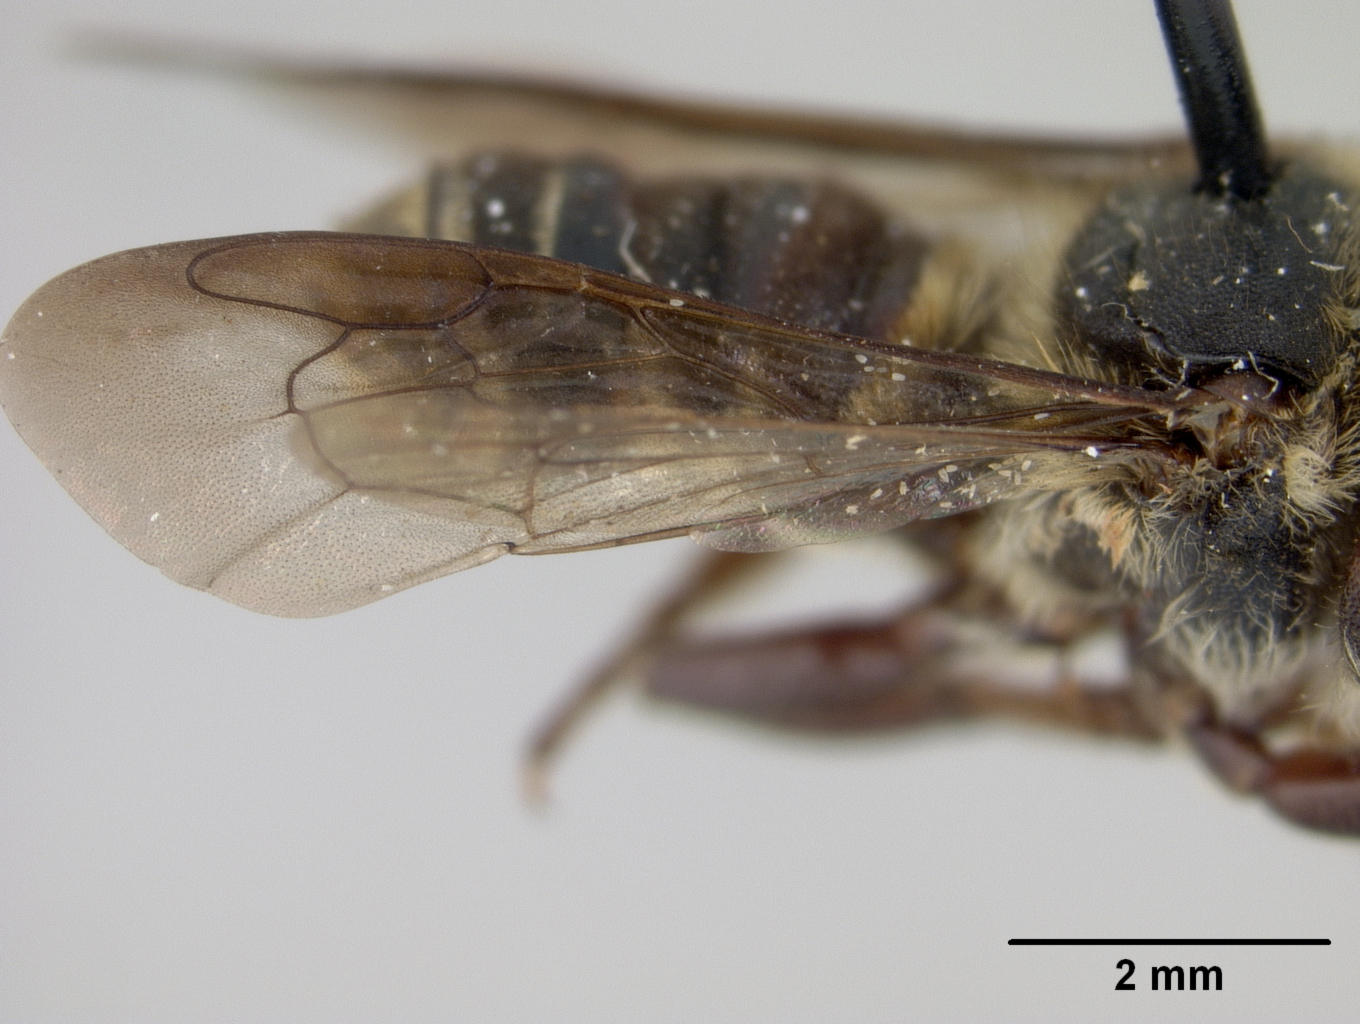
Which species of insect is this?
Megachile tricosa
